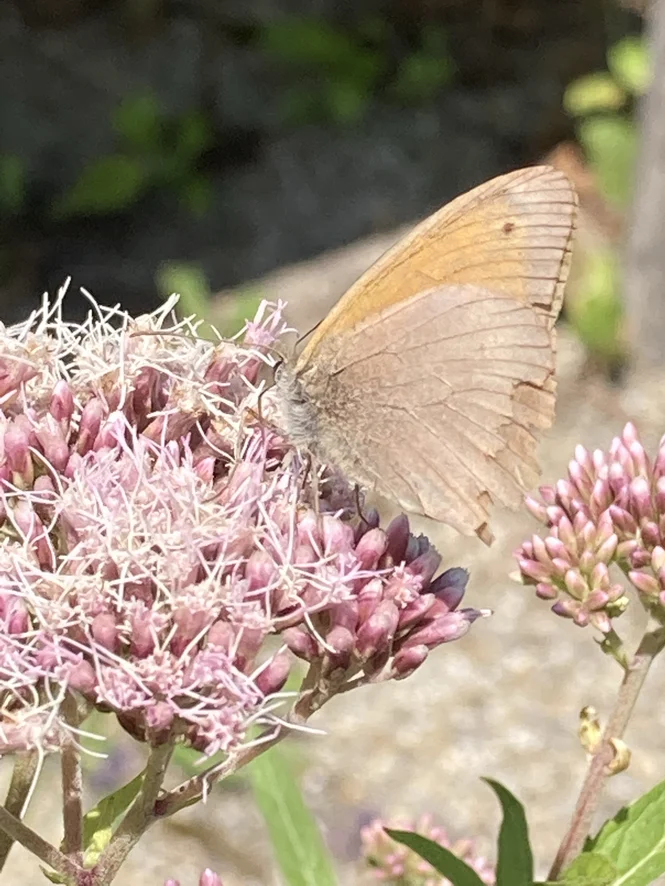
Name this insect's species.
Maniola jurtina
